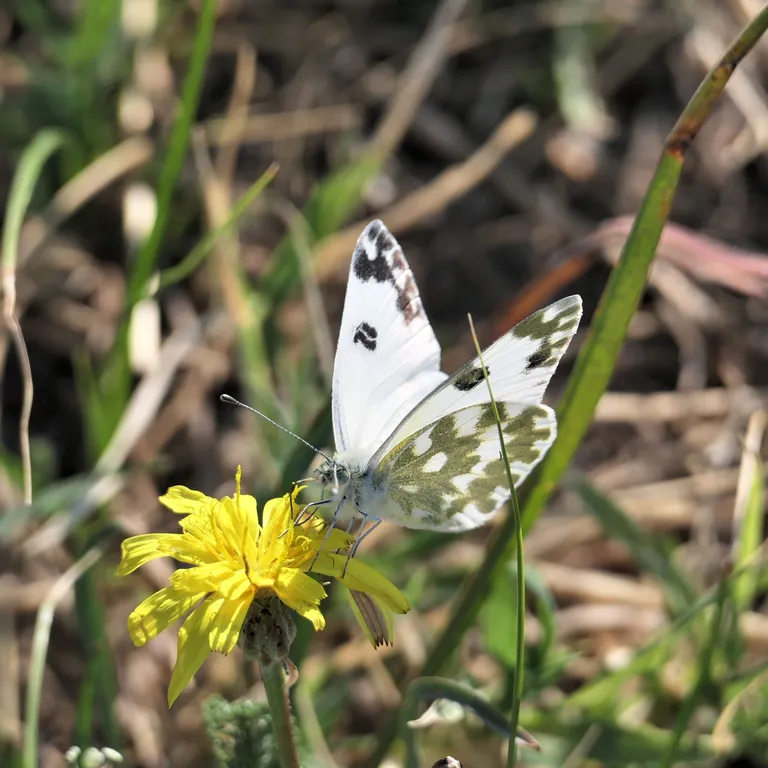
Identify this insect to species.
Pontia edusa
